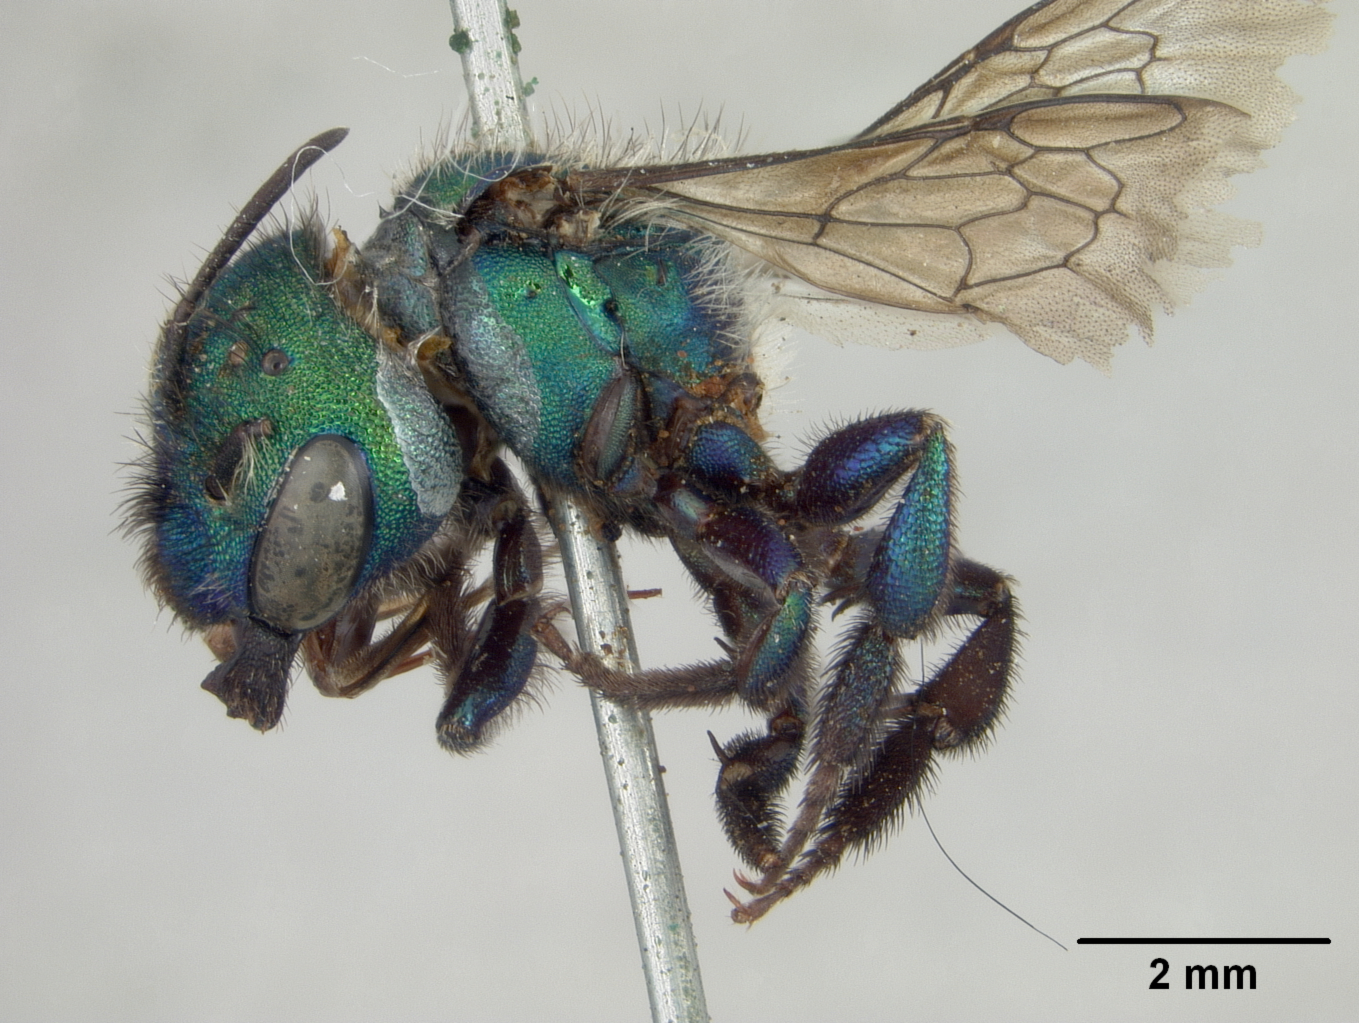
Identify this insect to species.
Osmia bruneri
